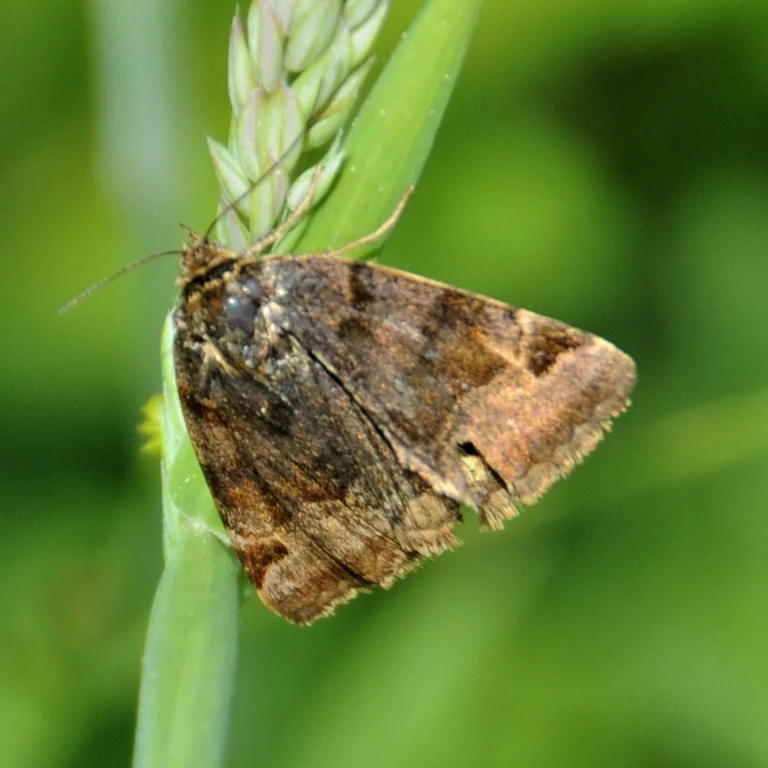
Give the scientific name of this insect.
Euclidia glyphica
